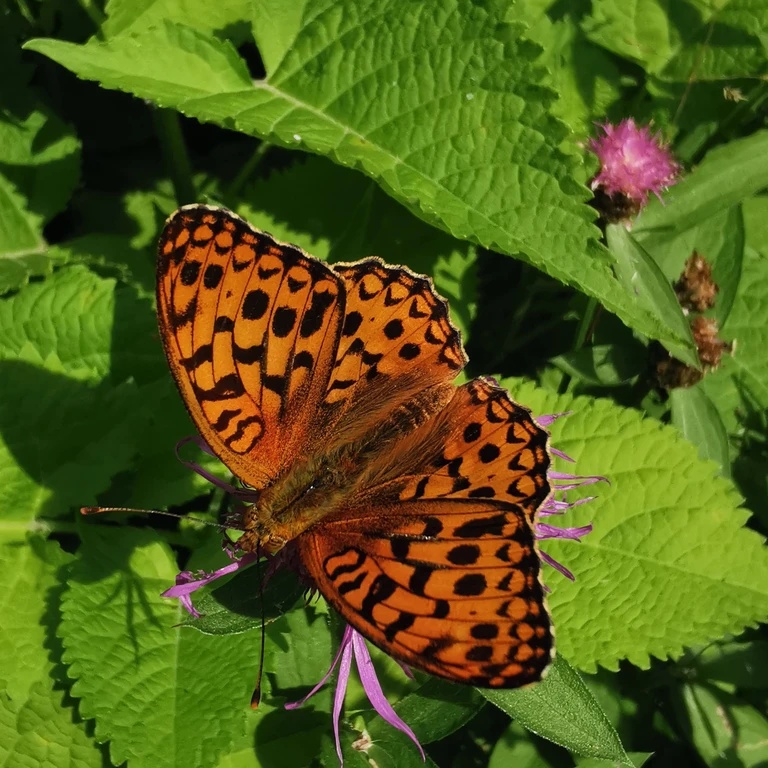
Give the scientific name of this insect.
Fabriciana adippe
